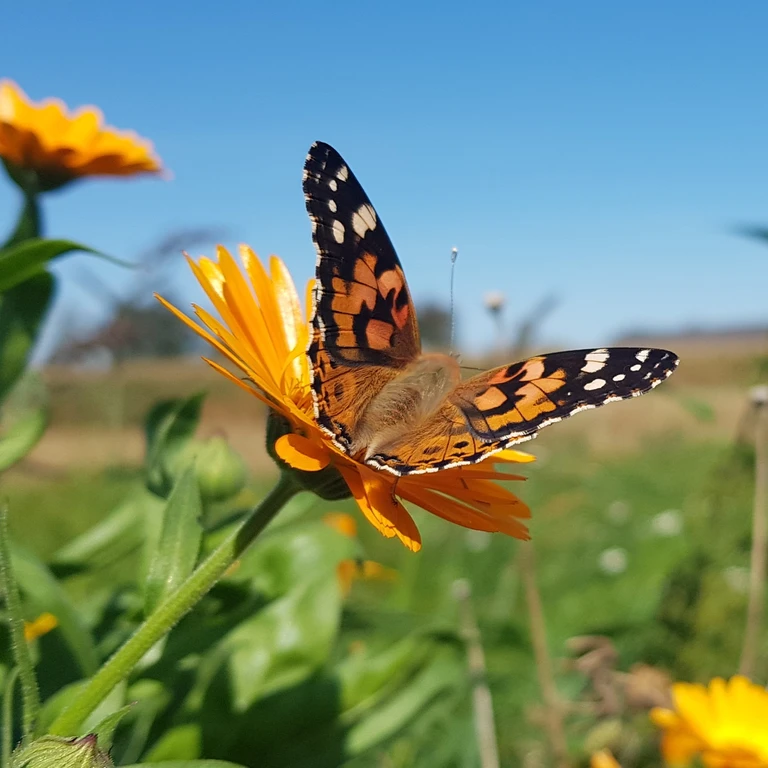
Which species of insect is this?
Vanessa cardui
